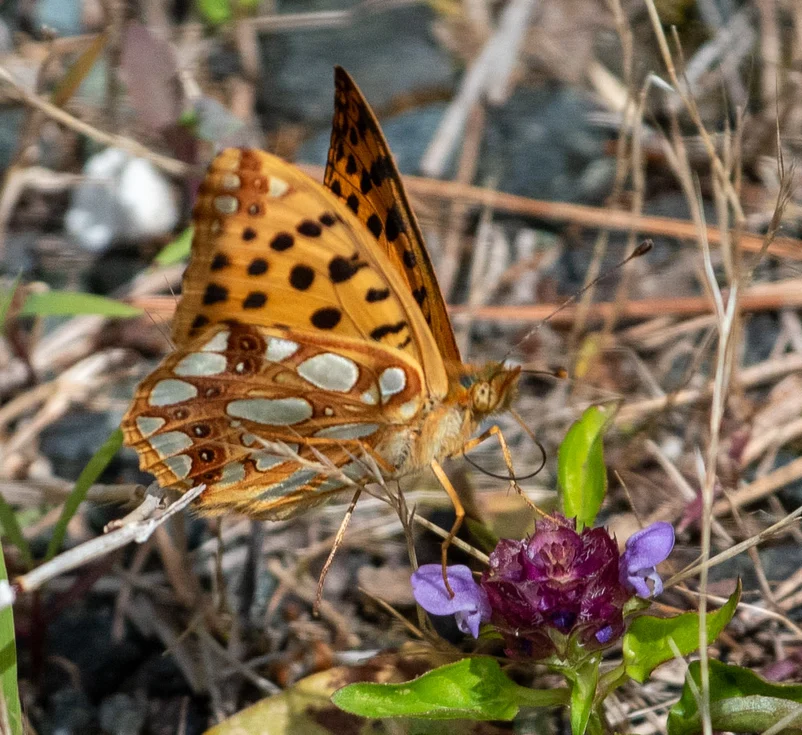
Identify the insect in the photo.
Issoria lathonia
